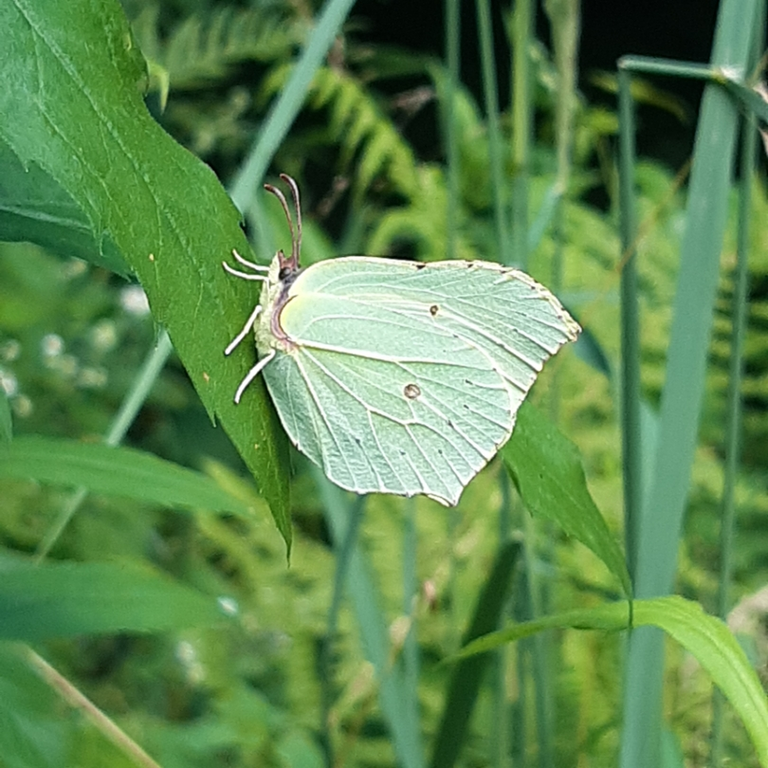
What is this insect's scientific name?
Gonepteryx rhamni
